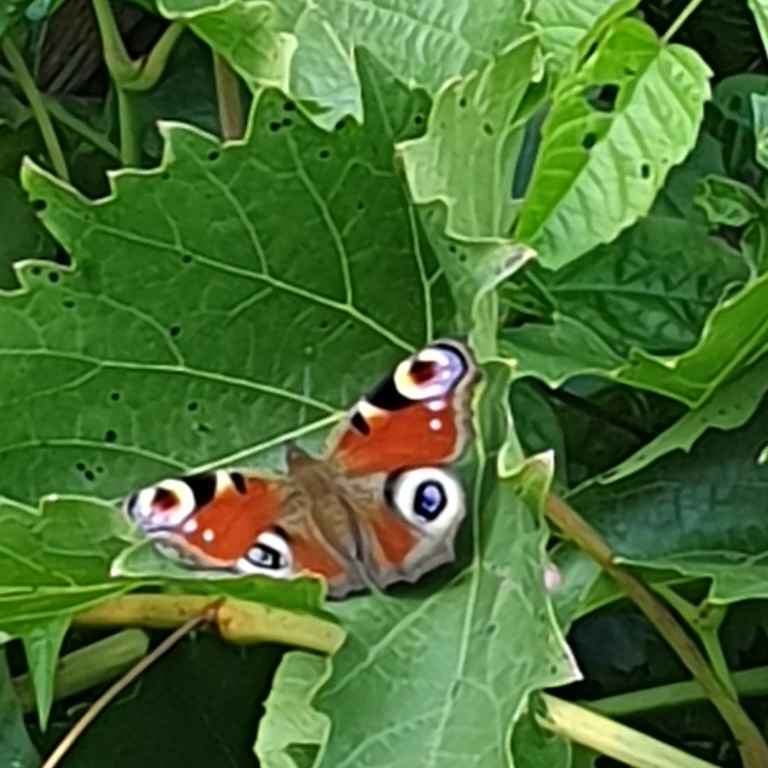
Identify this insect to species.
Aglais io
